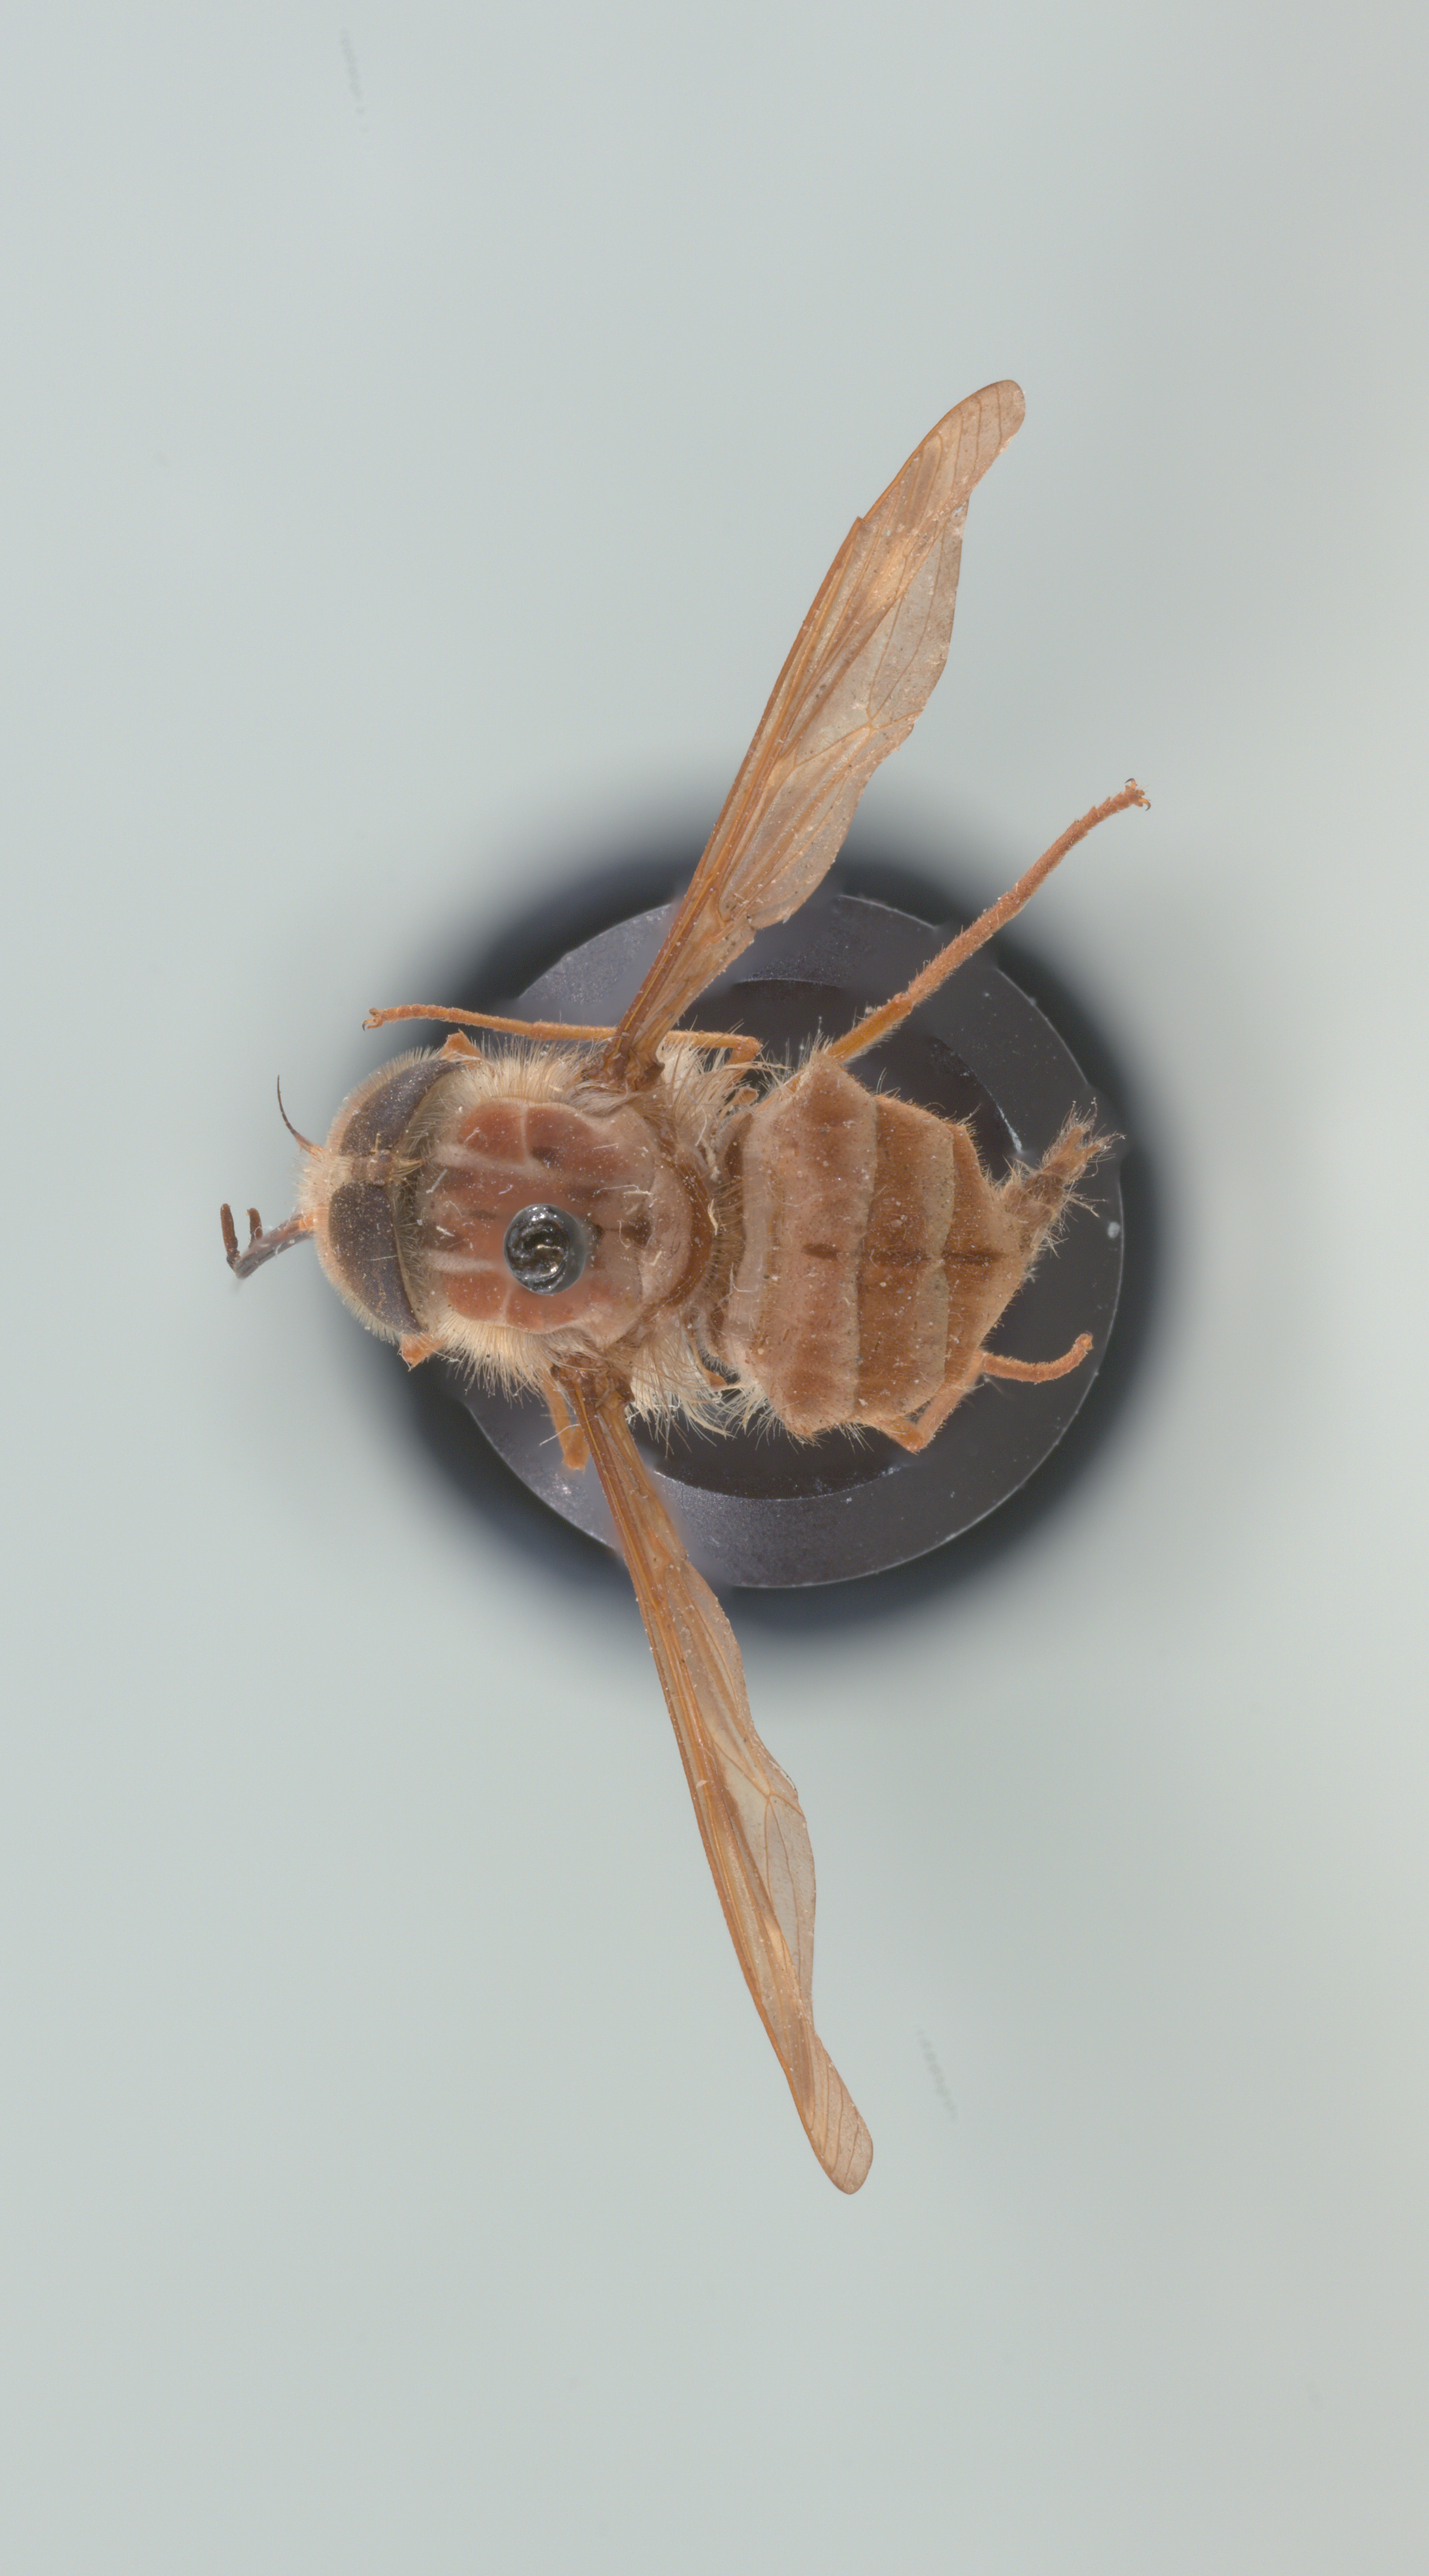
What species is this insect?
Hirmoneura nubipennis (also Trichophthalma nubipennis)
